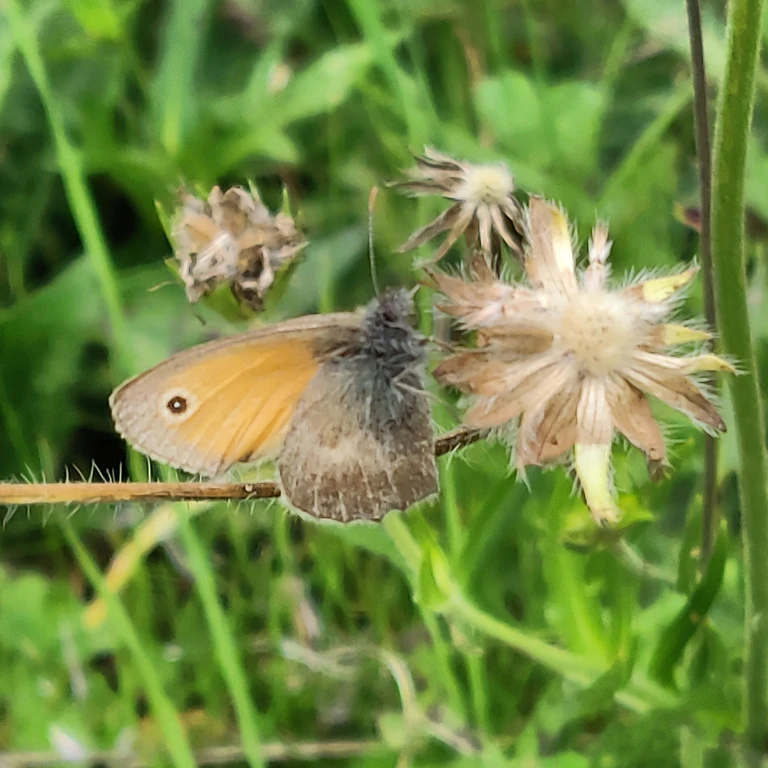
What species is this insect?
Coenonympha pamphilus
